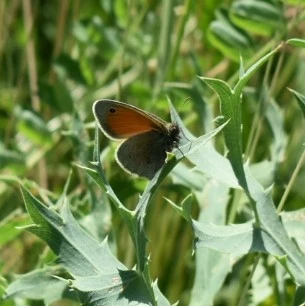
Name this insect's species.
Coenonympha pamphilus
